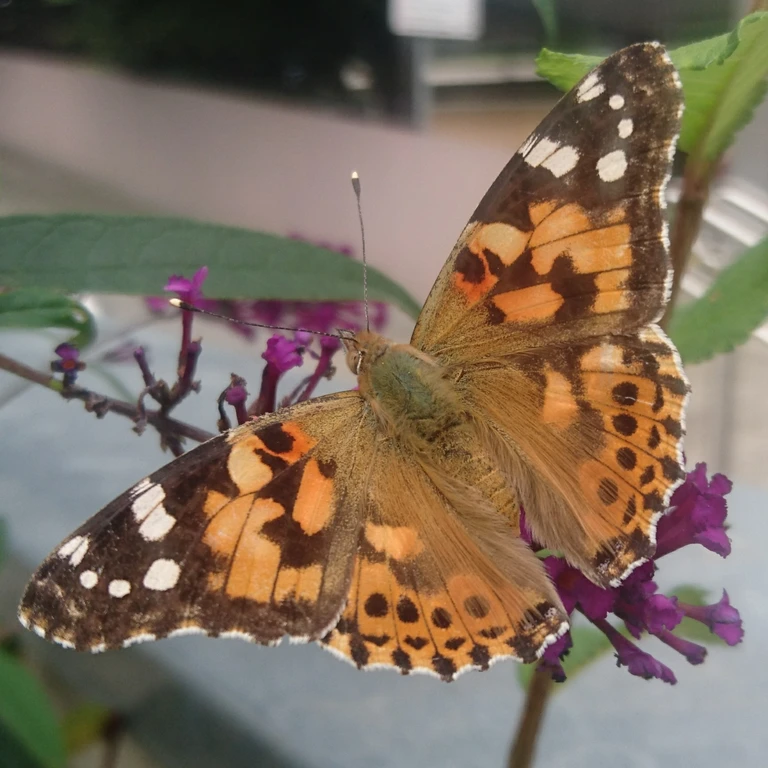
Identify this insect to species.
Vanessa cardui
